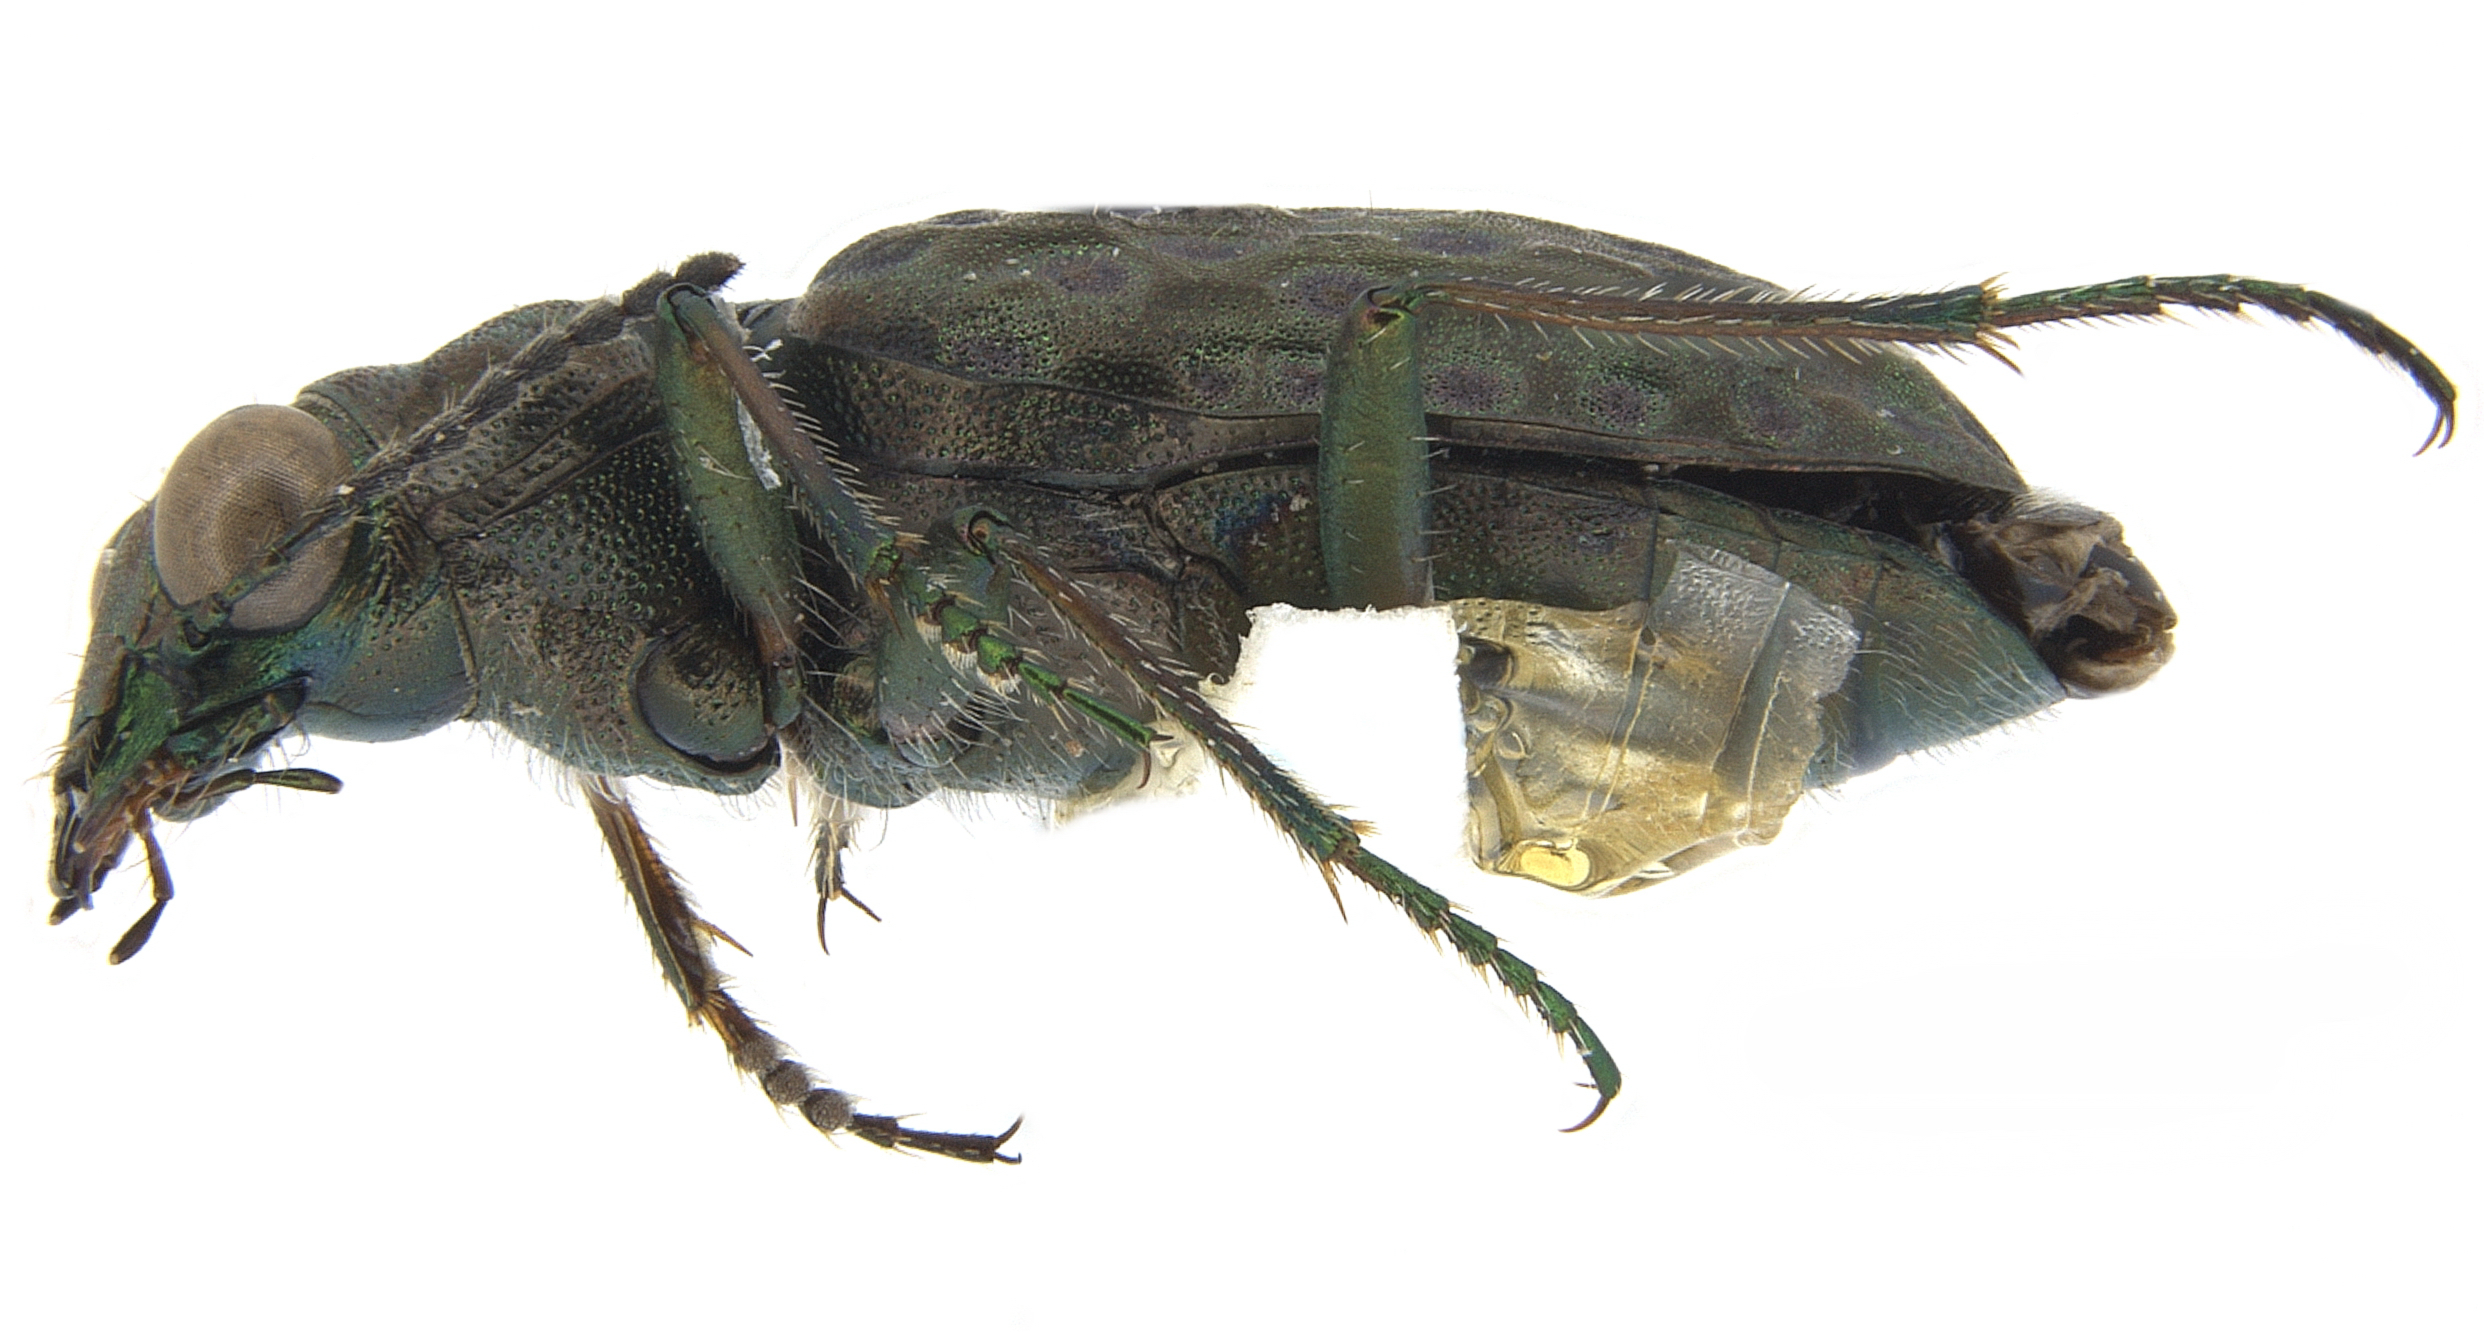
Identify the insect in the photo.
Elaphrus riparius
